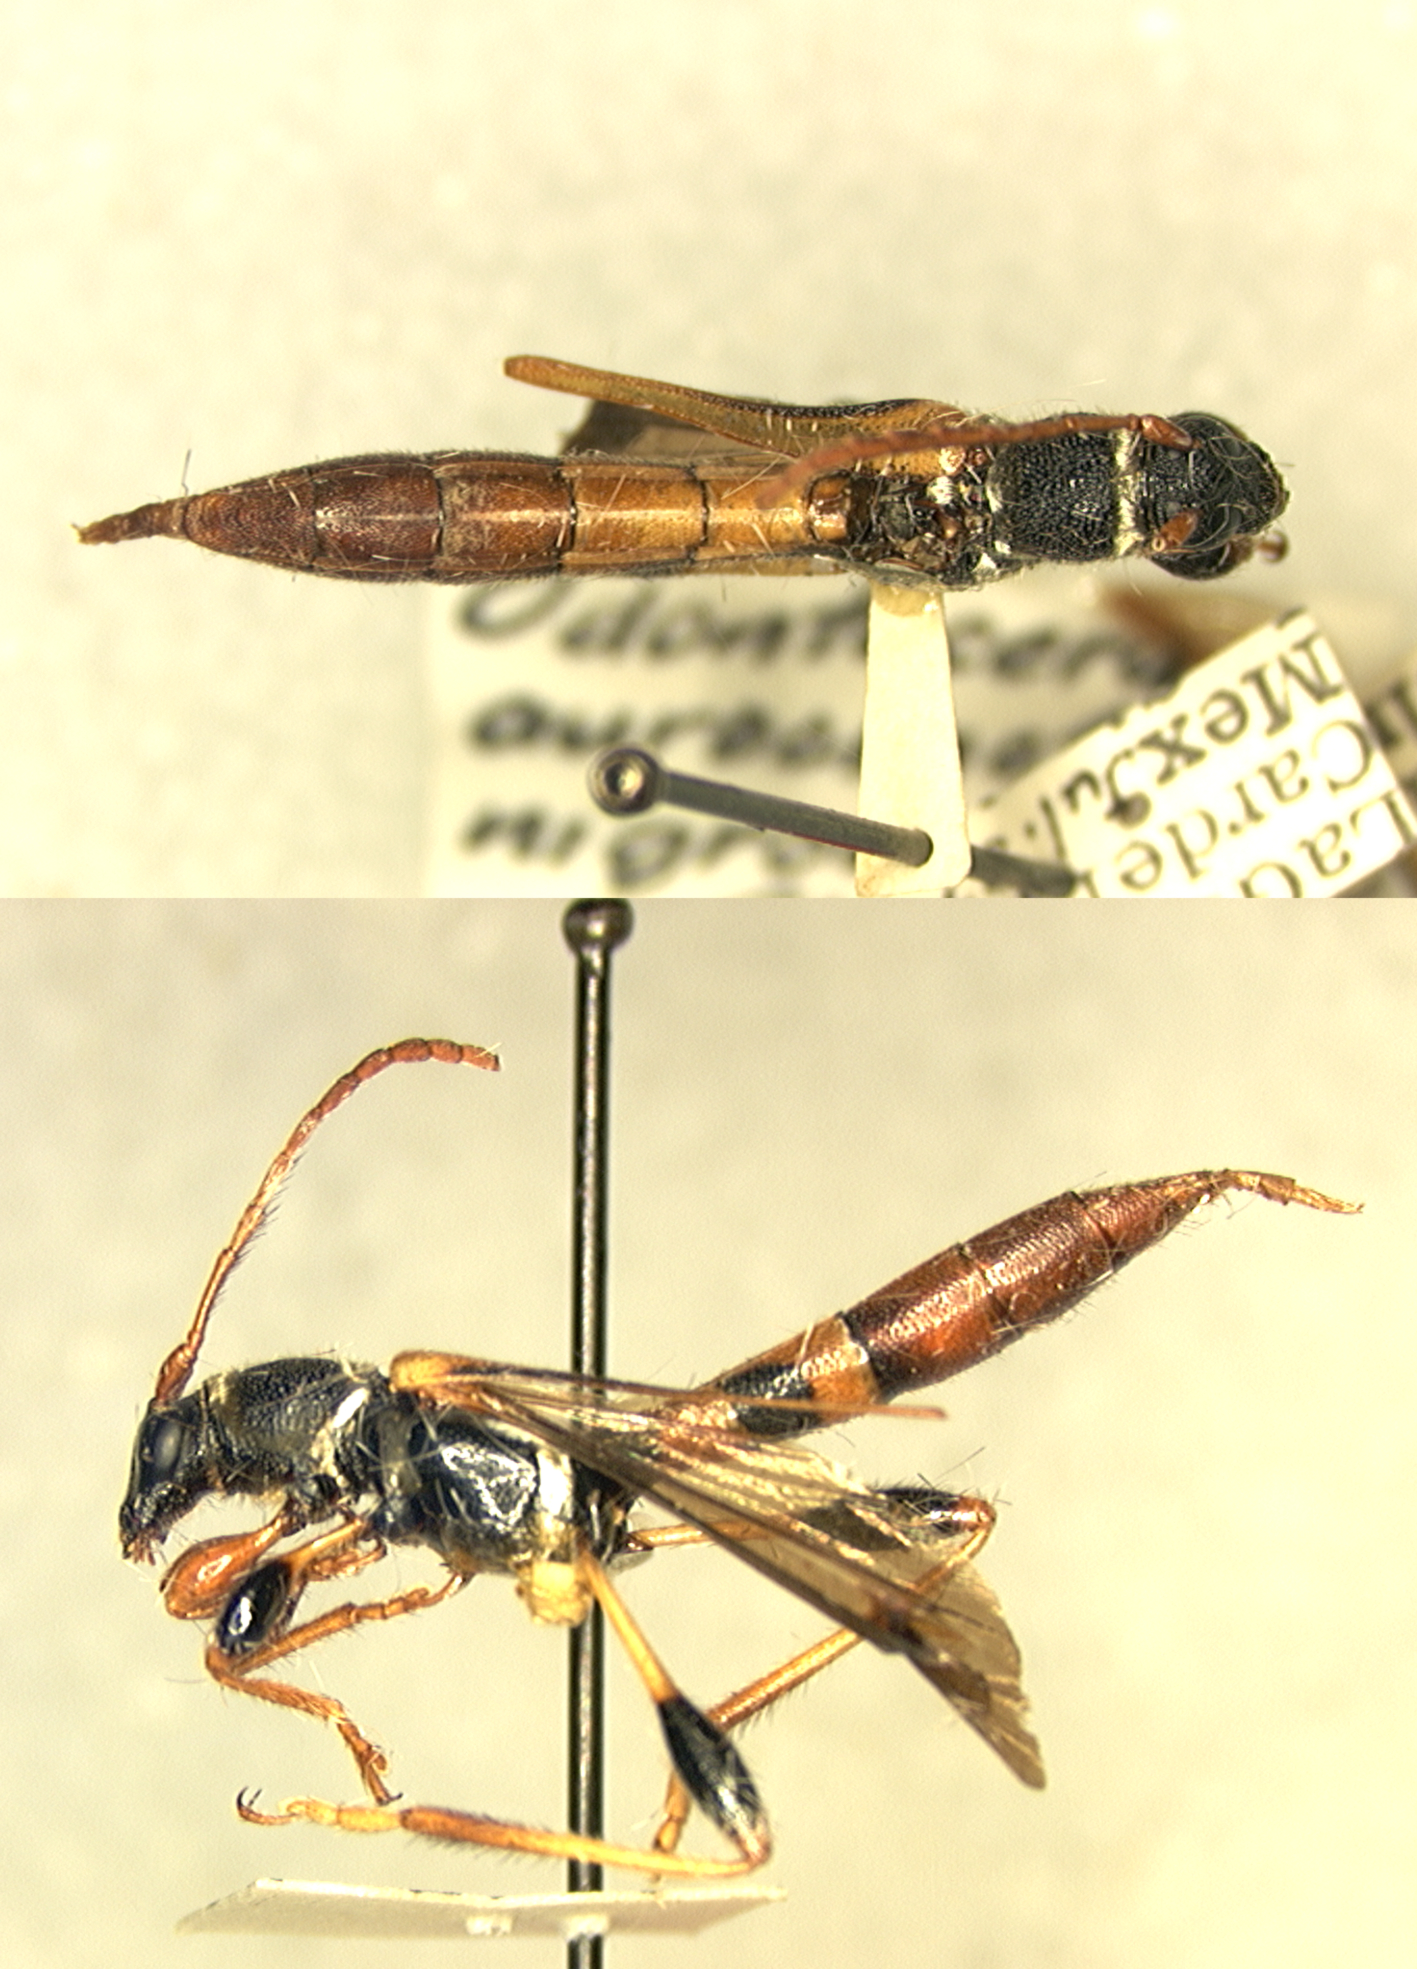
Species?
Odontocera aurocincta
